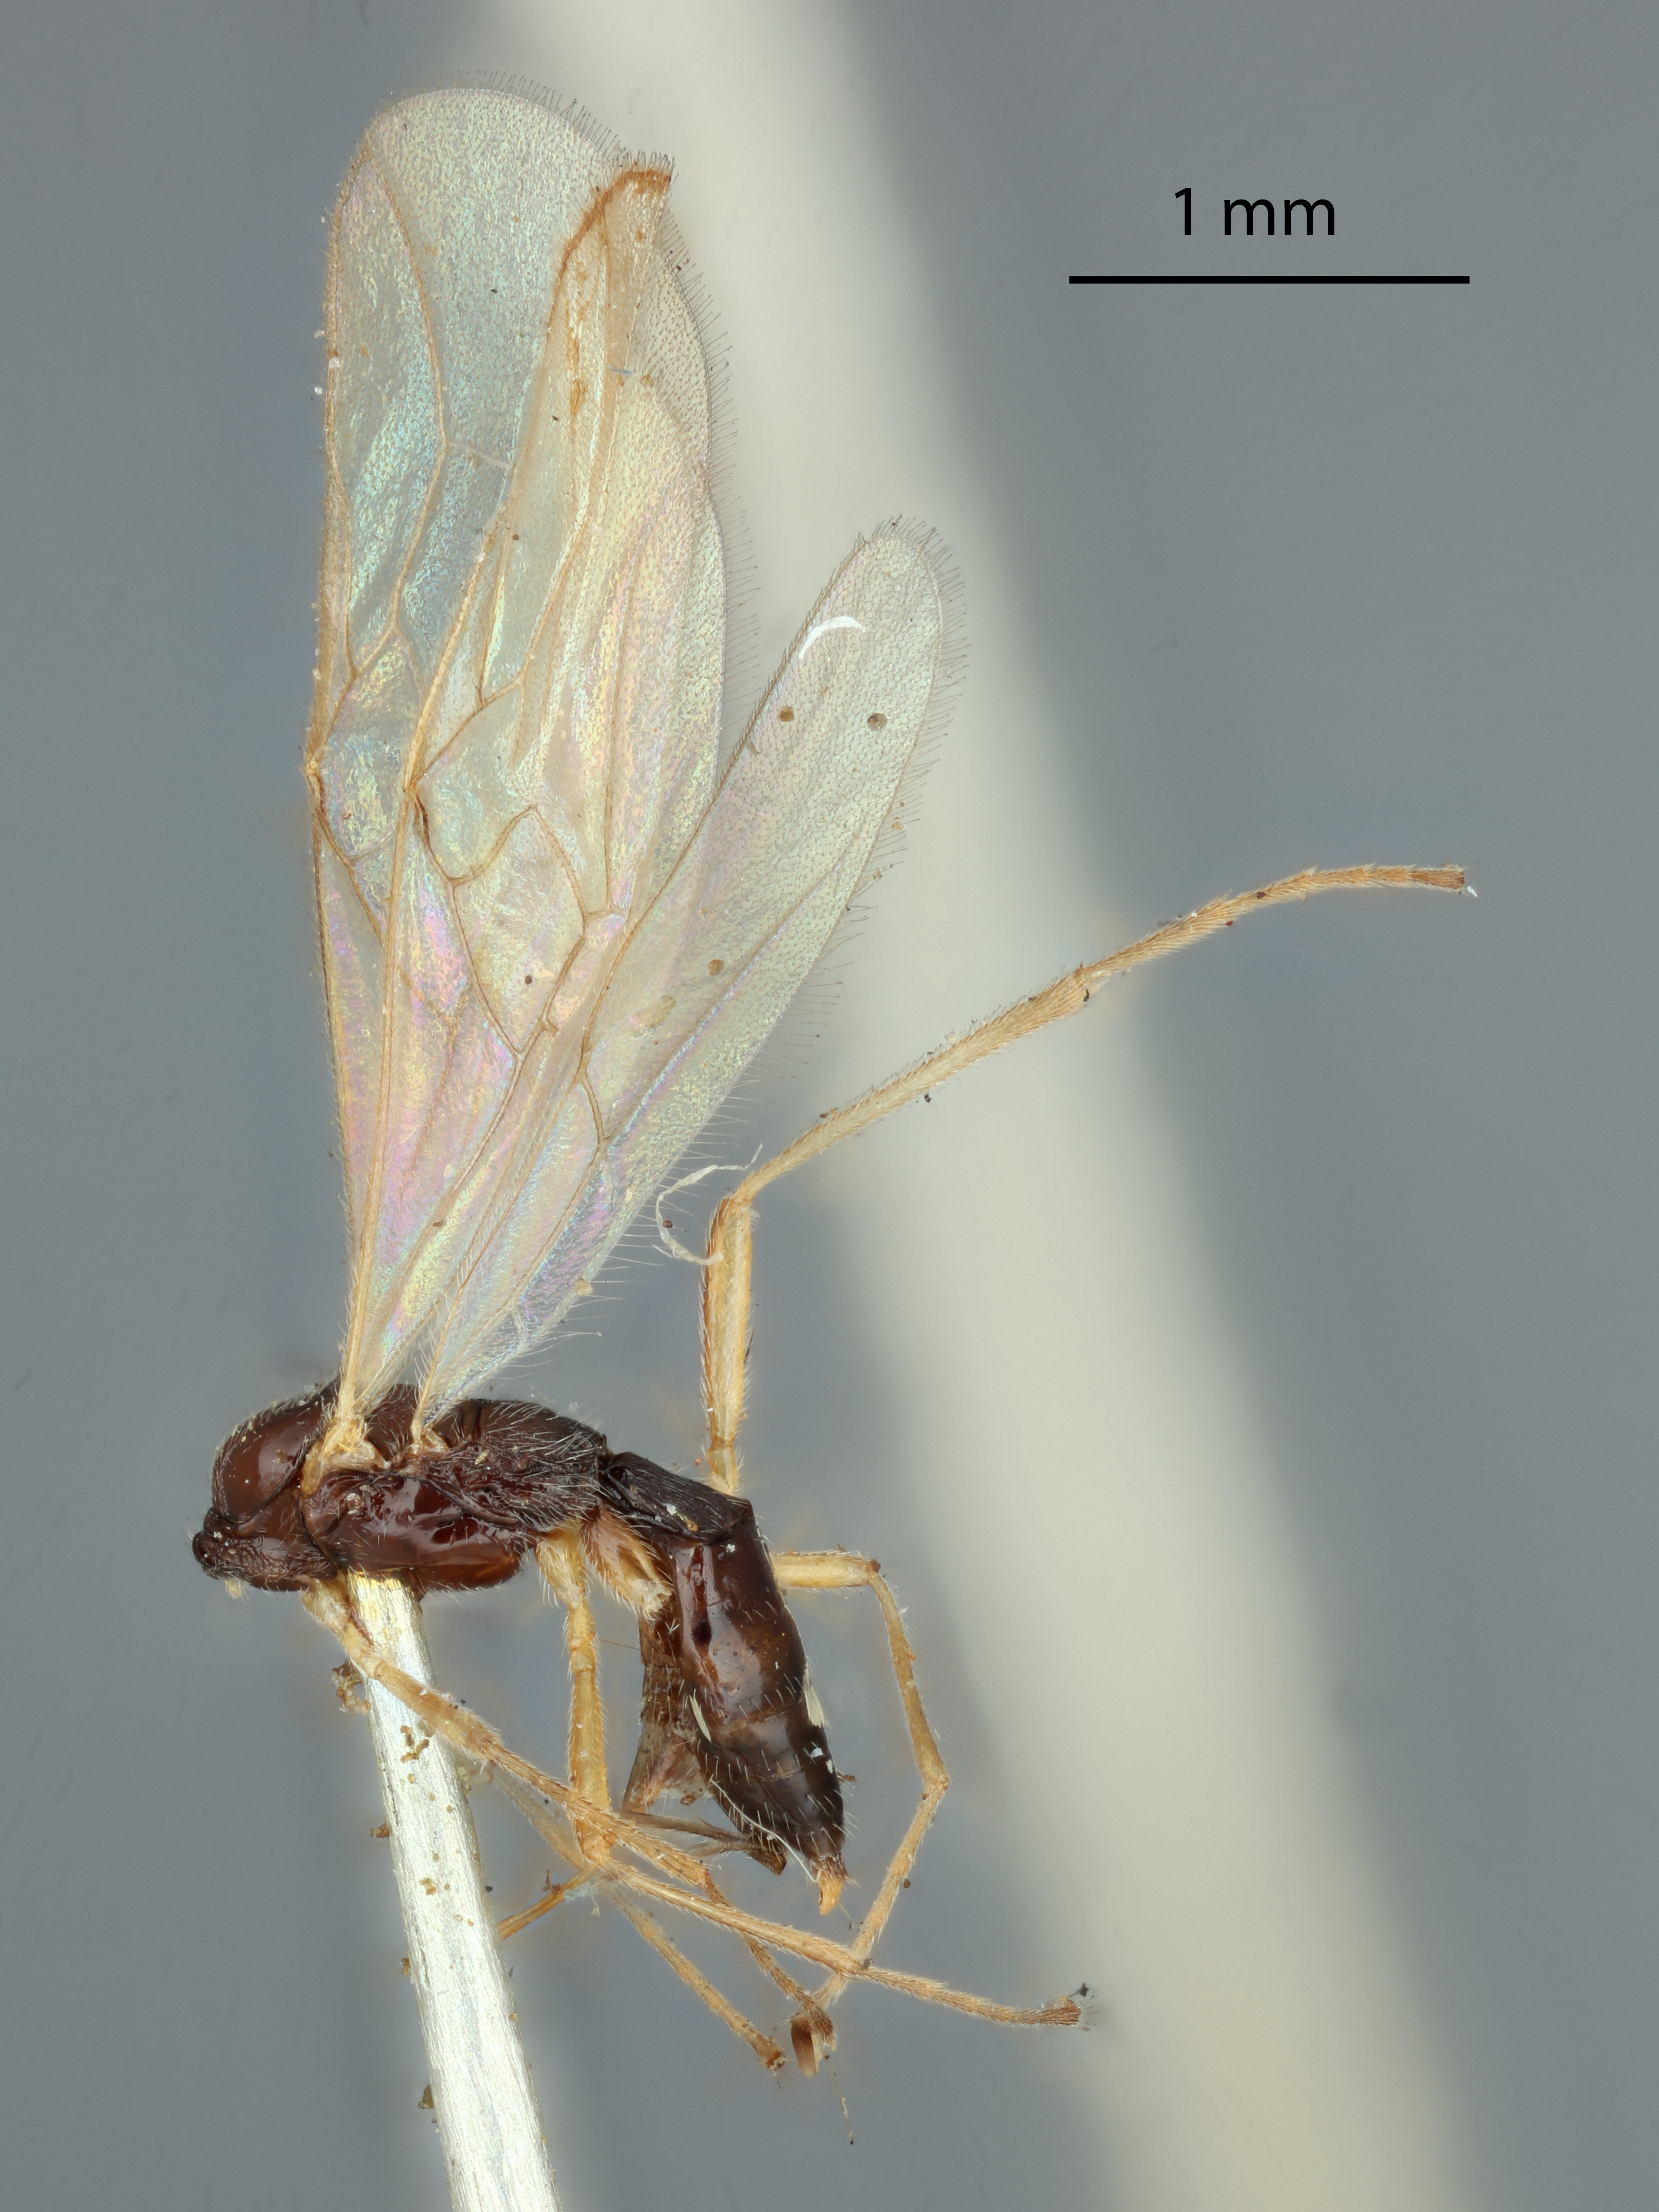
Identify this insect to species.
Exothecus alaskensis
